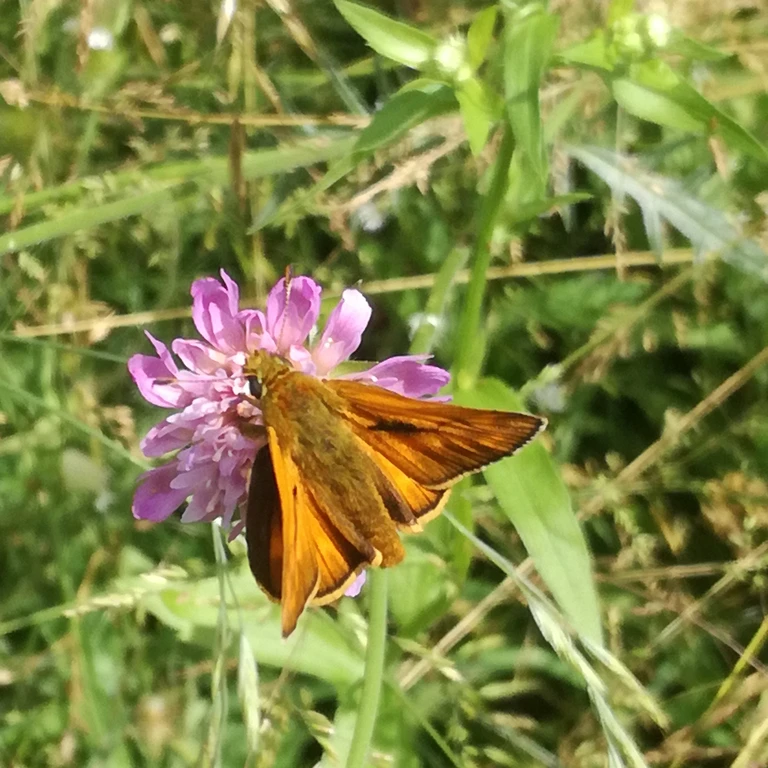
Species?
Ochlodes sylvanus (also Ochlodes venata)
